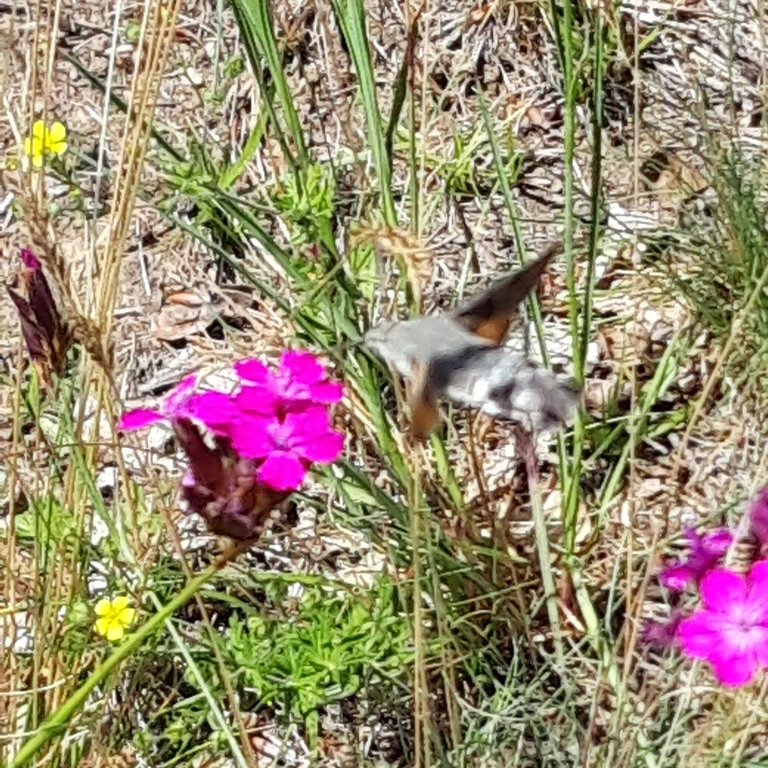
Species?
Macroglossum stellatarum
